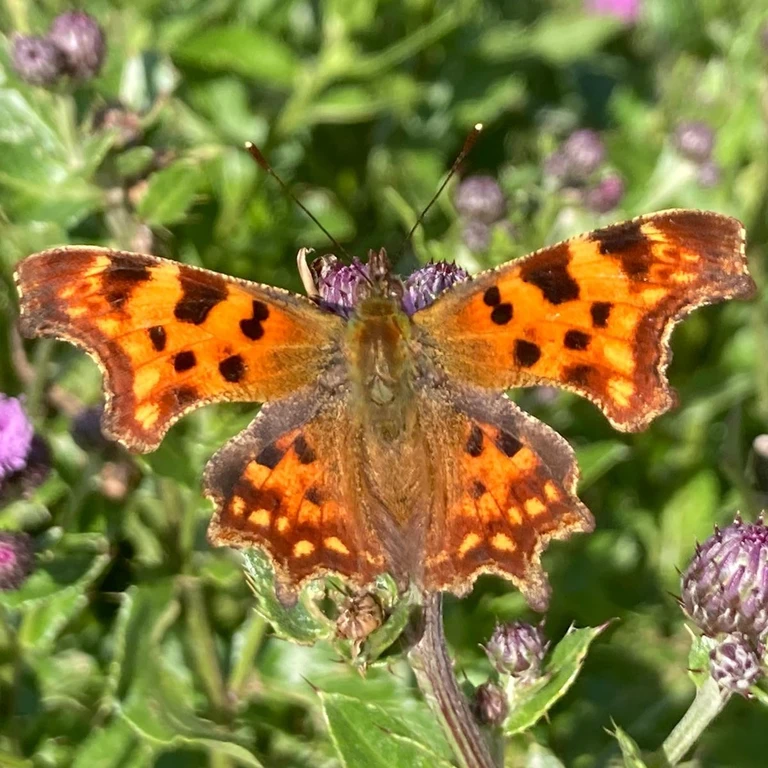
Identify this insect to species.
Polygonia c-album
